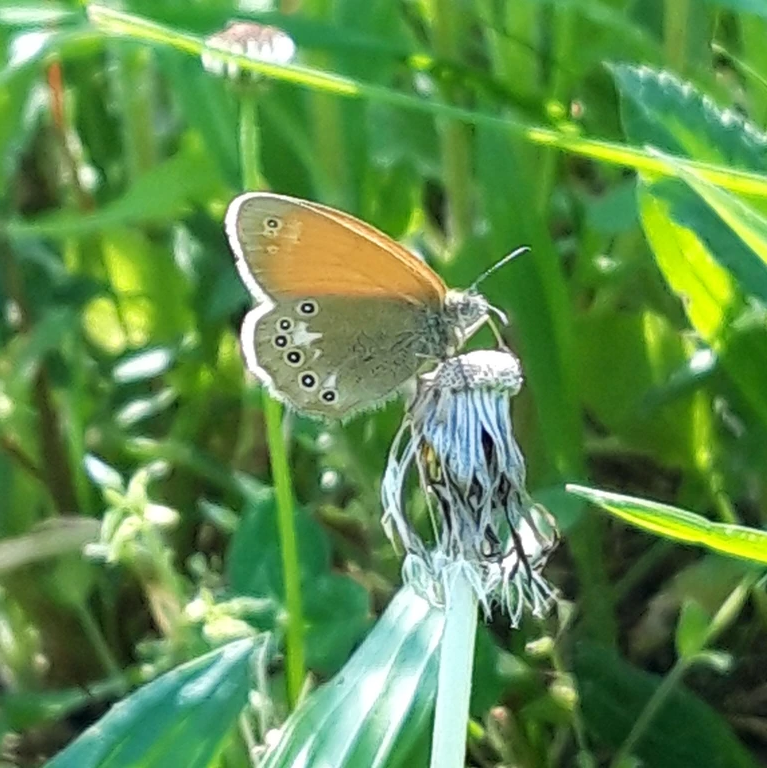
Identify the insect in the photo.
Coenonympha glycerion (also Coenonympha iphis)
